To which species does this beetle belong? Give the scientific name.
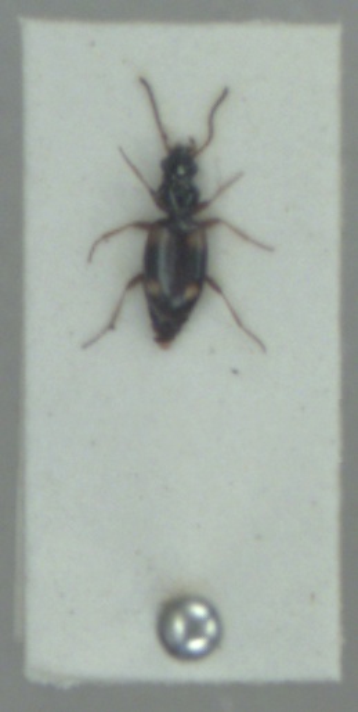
Bembidion quadrimaculatum
